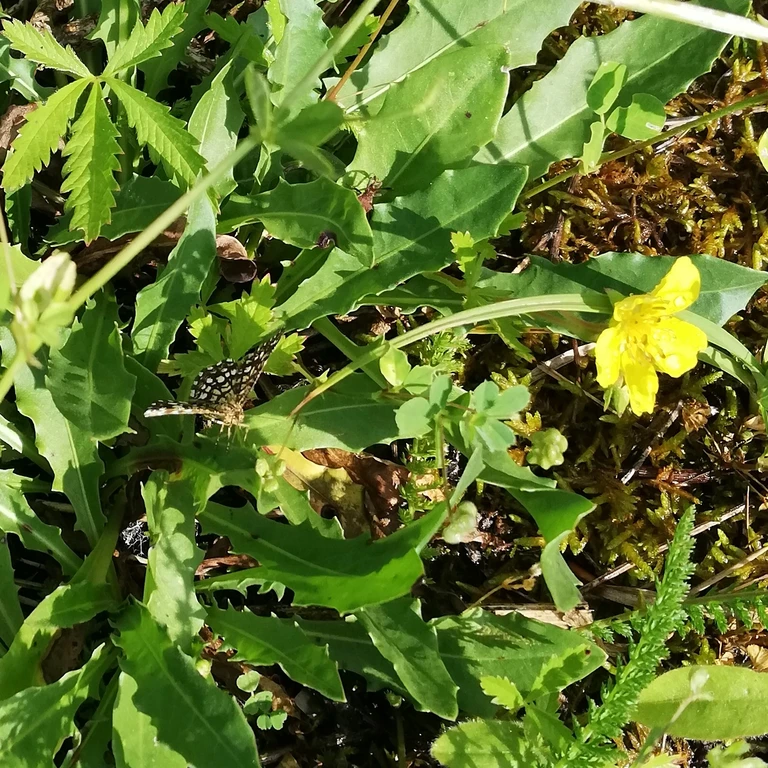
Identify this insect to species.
Chiasmia clathrata
